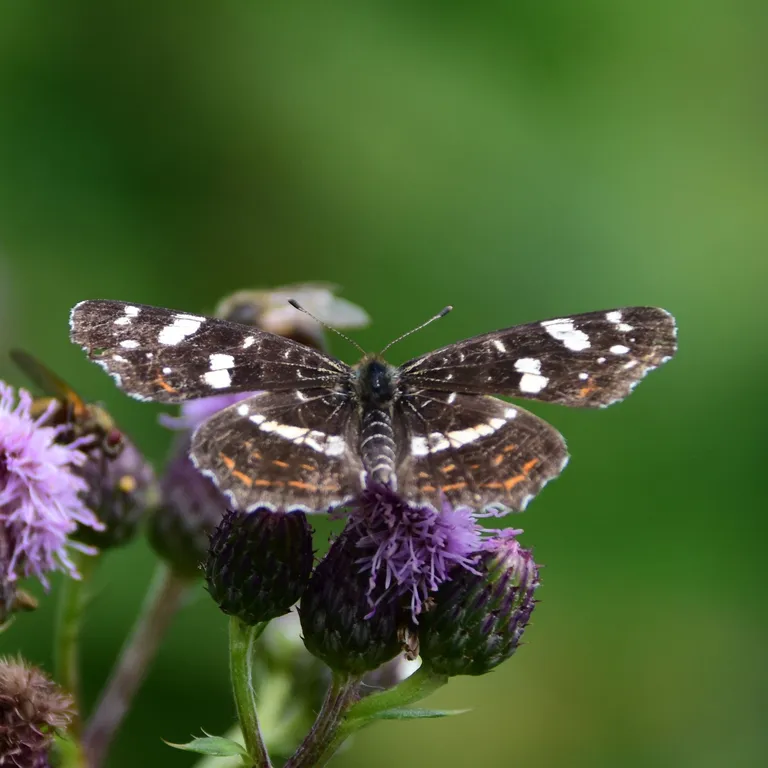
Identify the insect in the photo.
Araschnia levana
